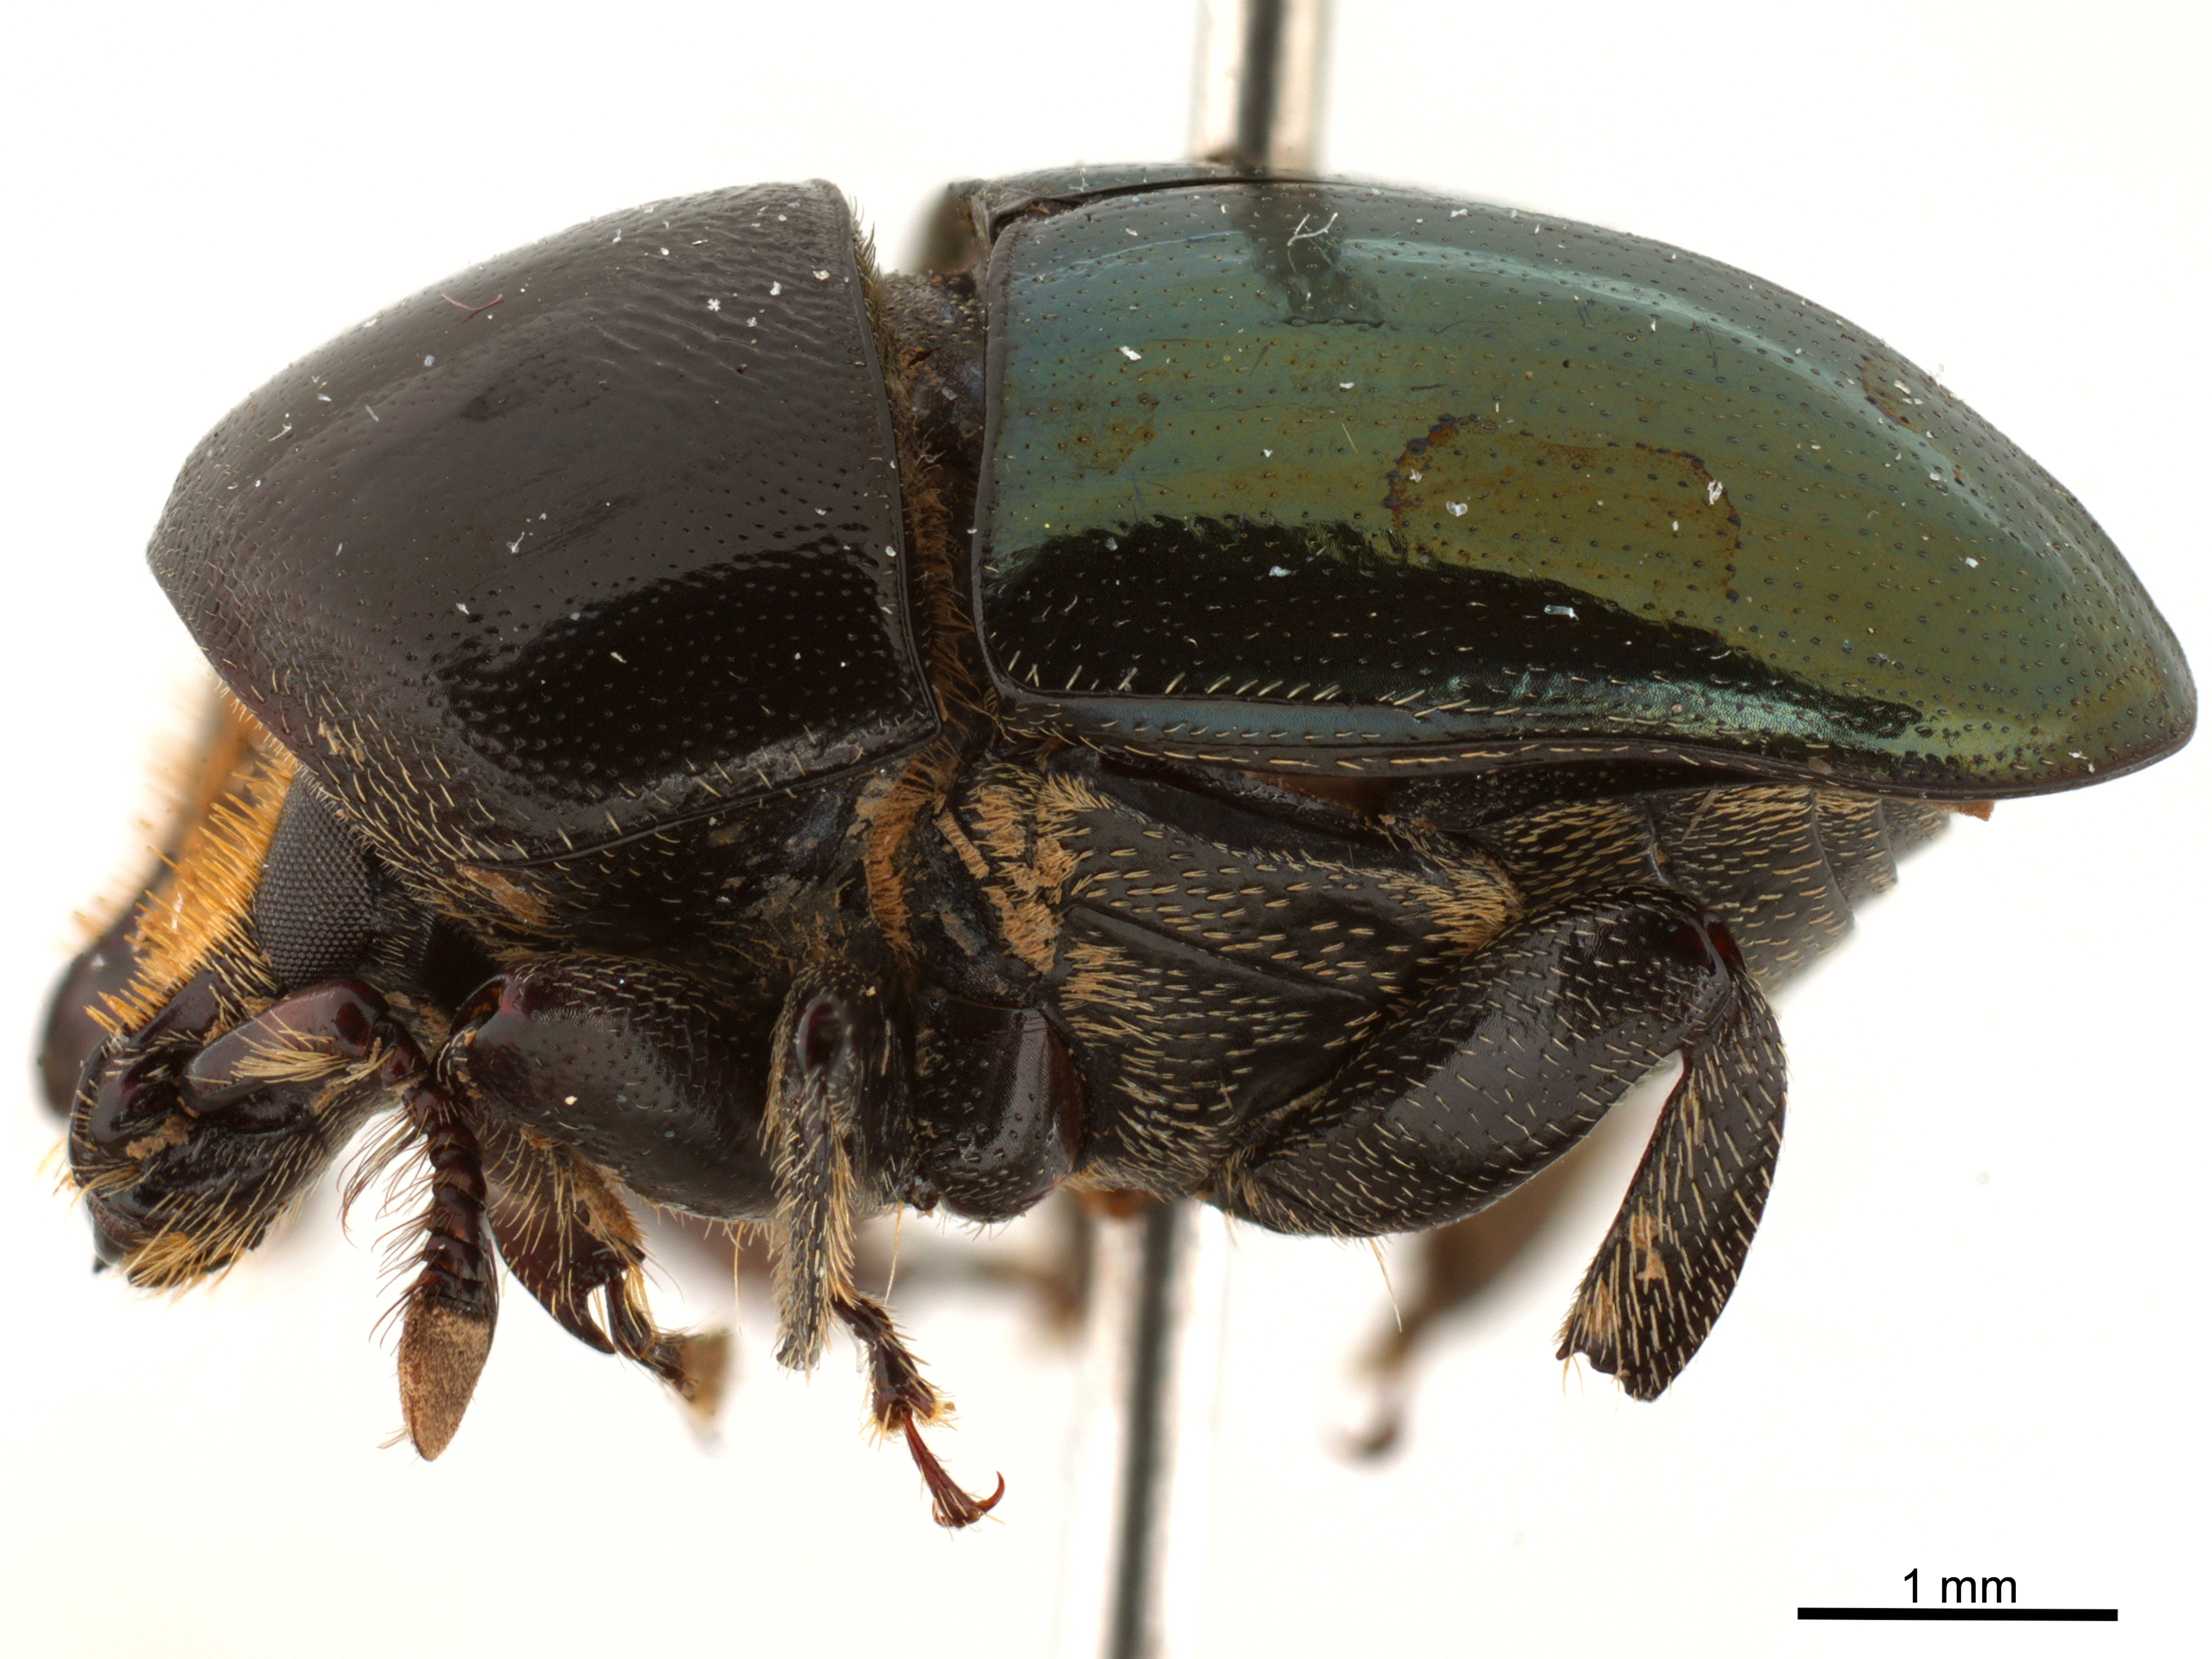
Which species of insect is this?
Camptocerus noel
